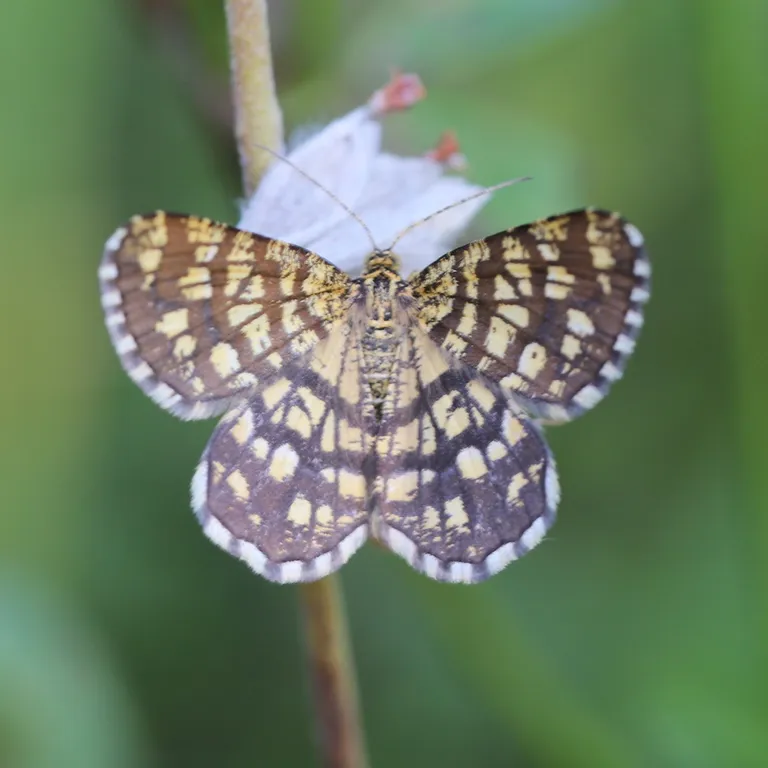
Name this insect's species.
Chiasmia clathrata
